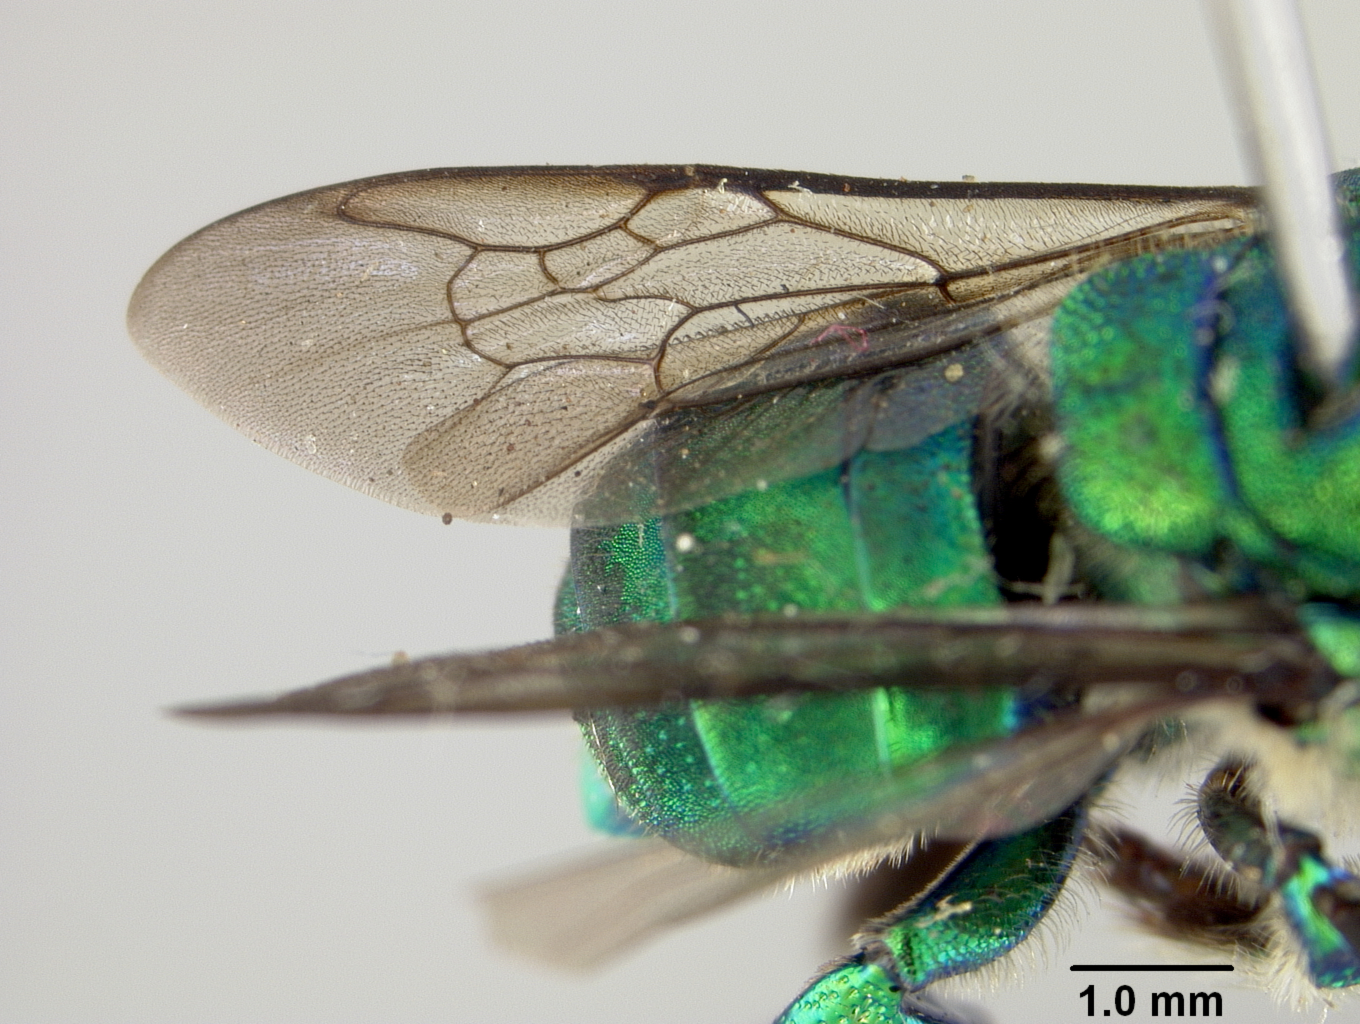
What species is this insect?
Euglossa crassipunctata
